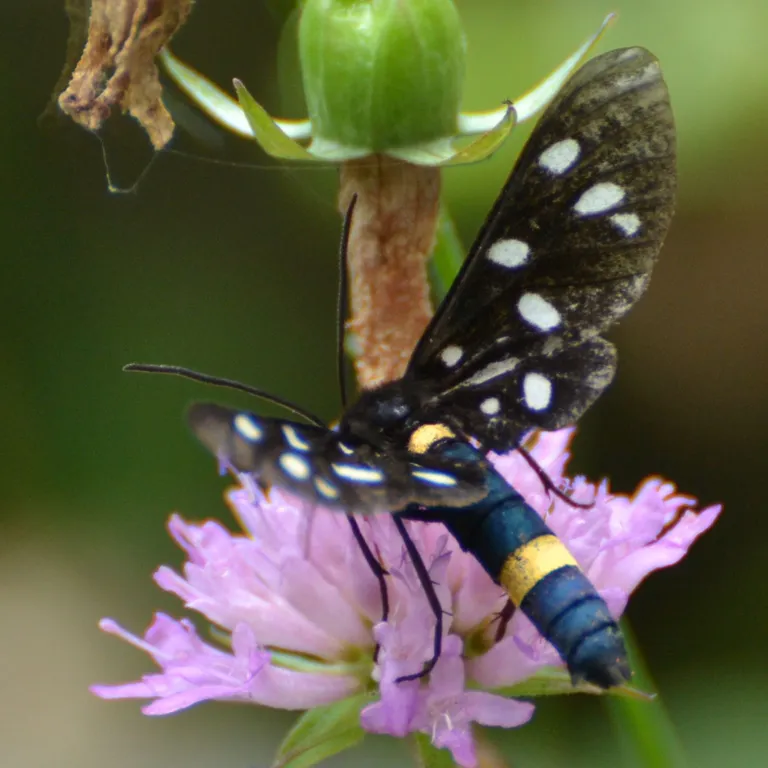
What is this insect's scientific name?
Amata phegea
